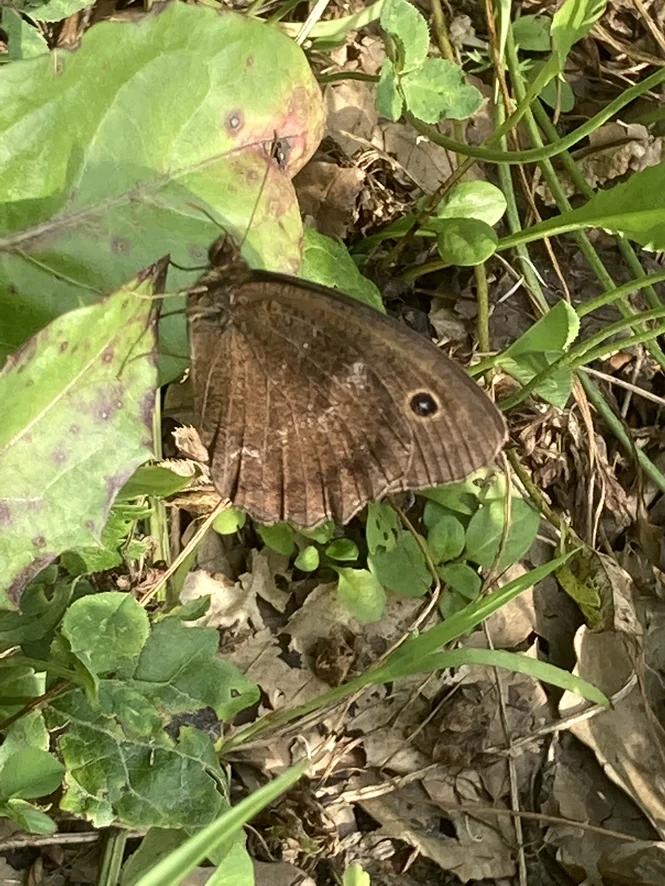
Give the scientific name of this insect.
Minois dryas
